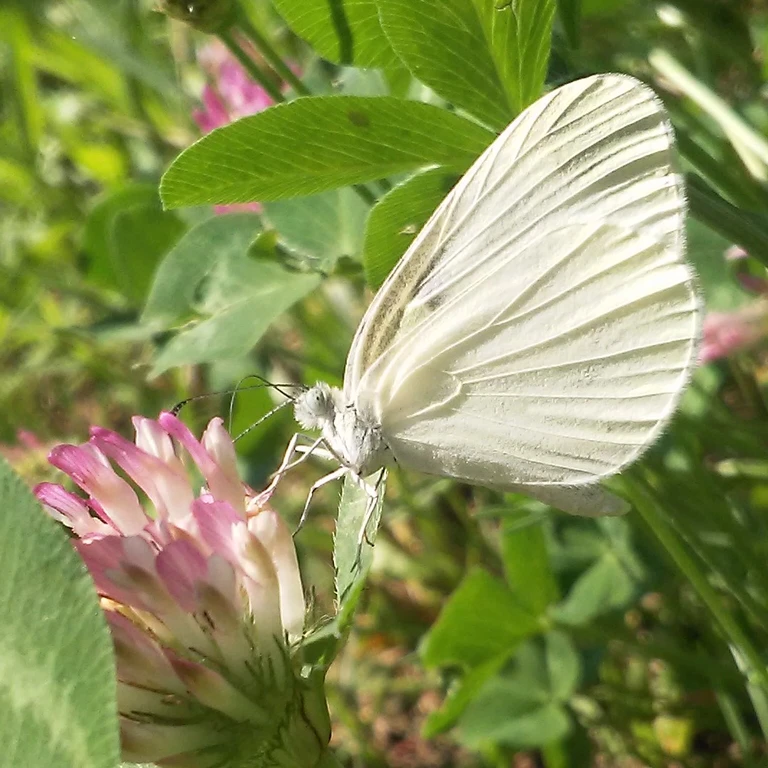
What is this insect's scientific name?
Leptidea sinapis/juvernica
